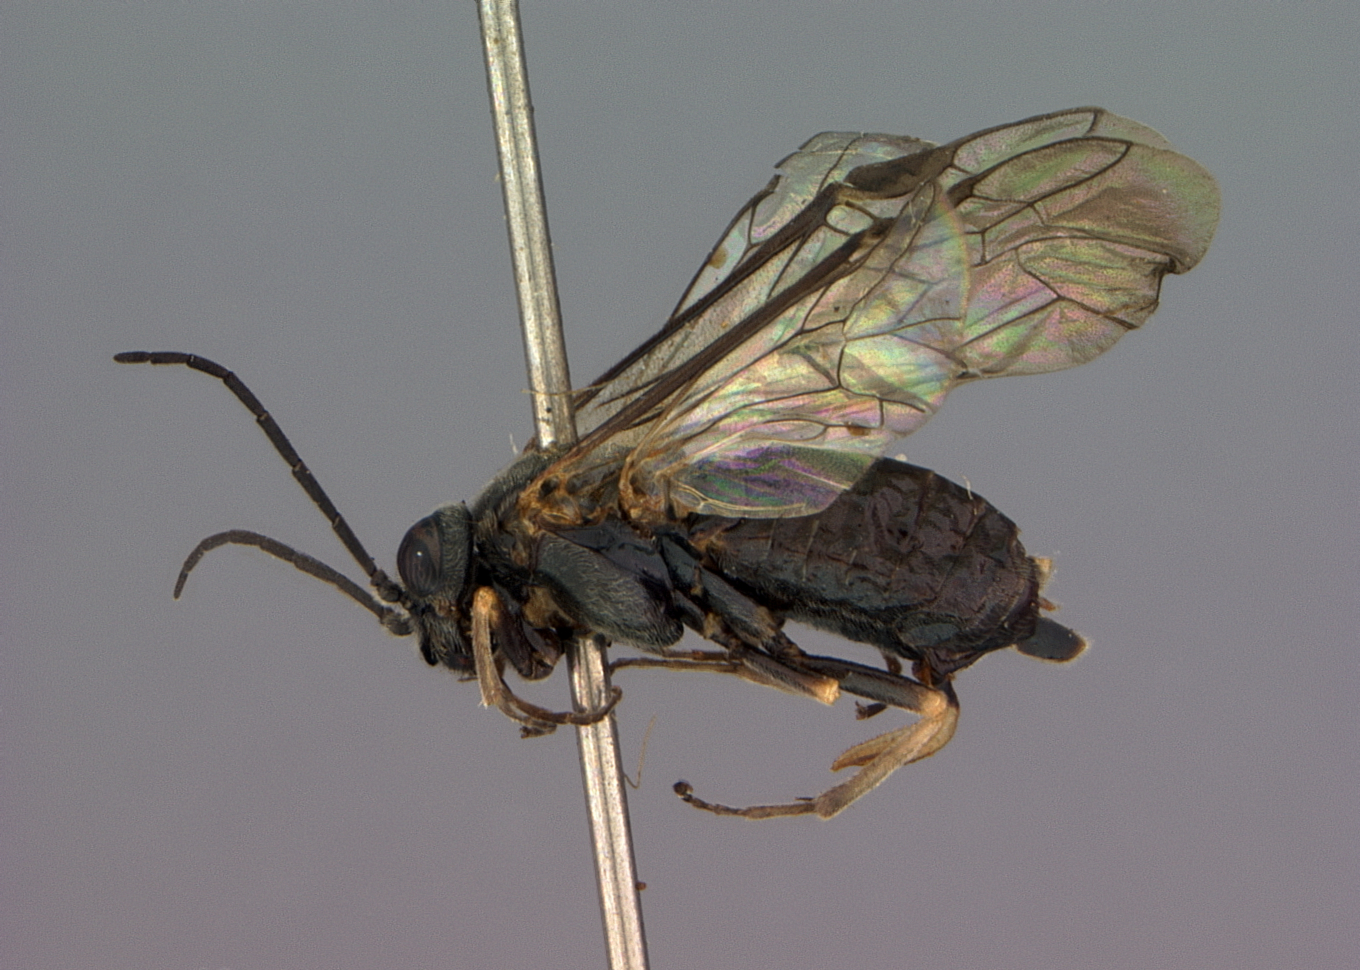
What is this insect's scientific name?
Claremontia typica
